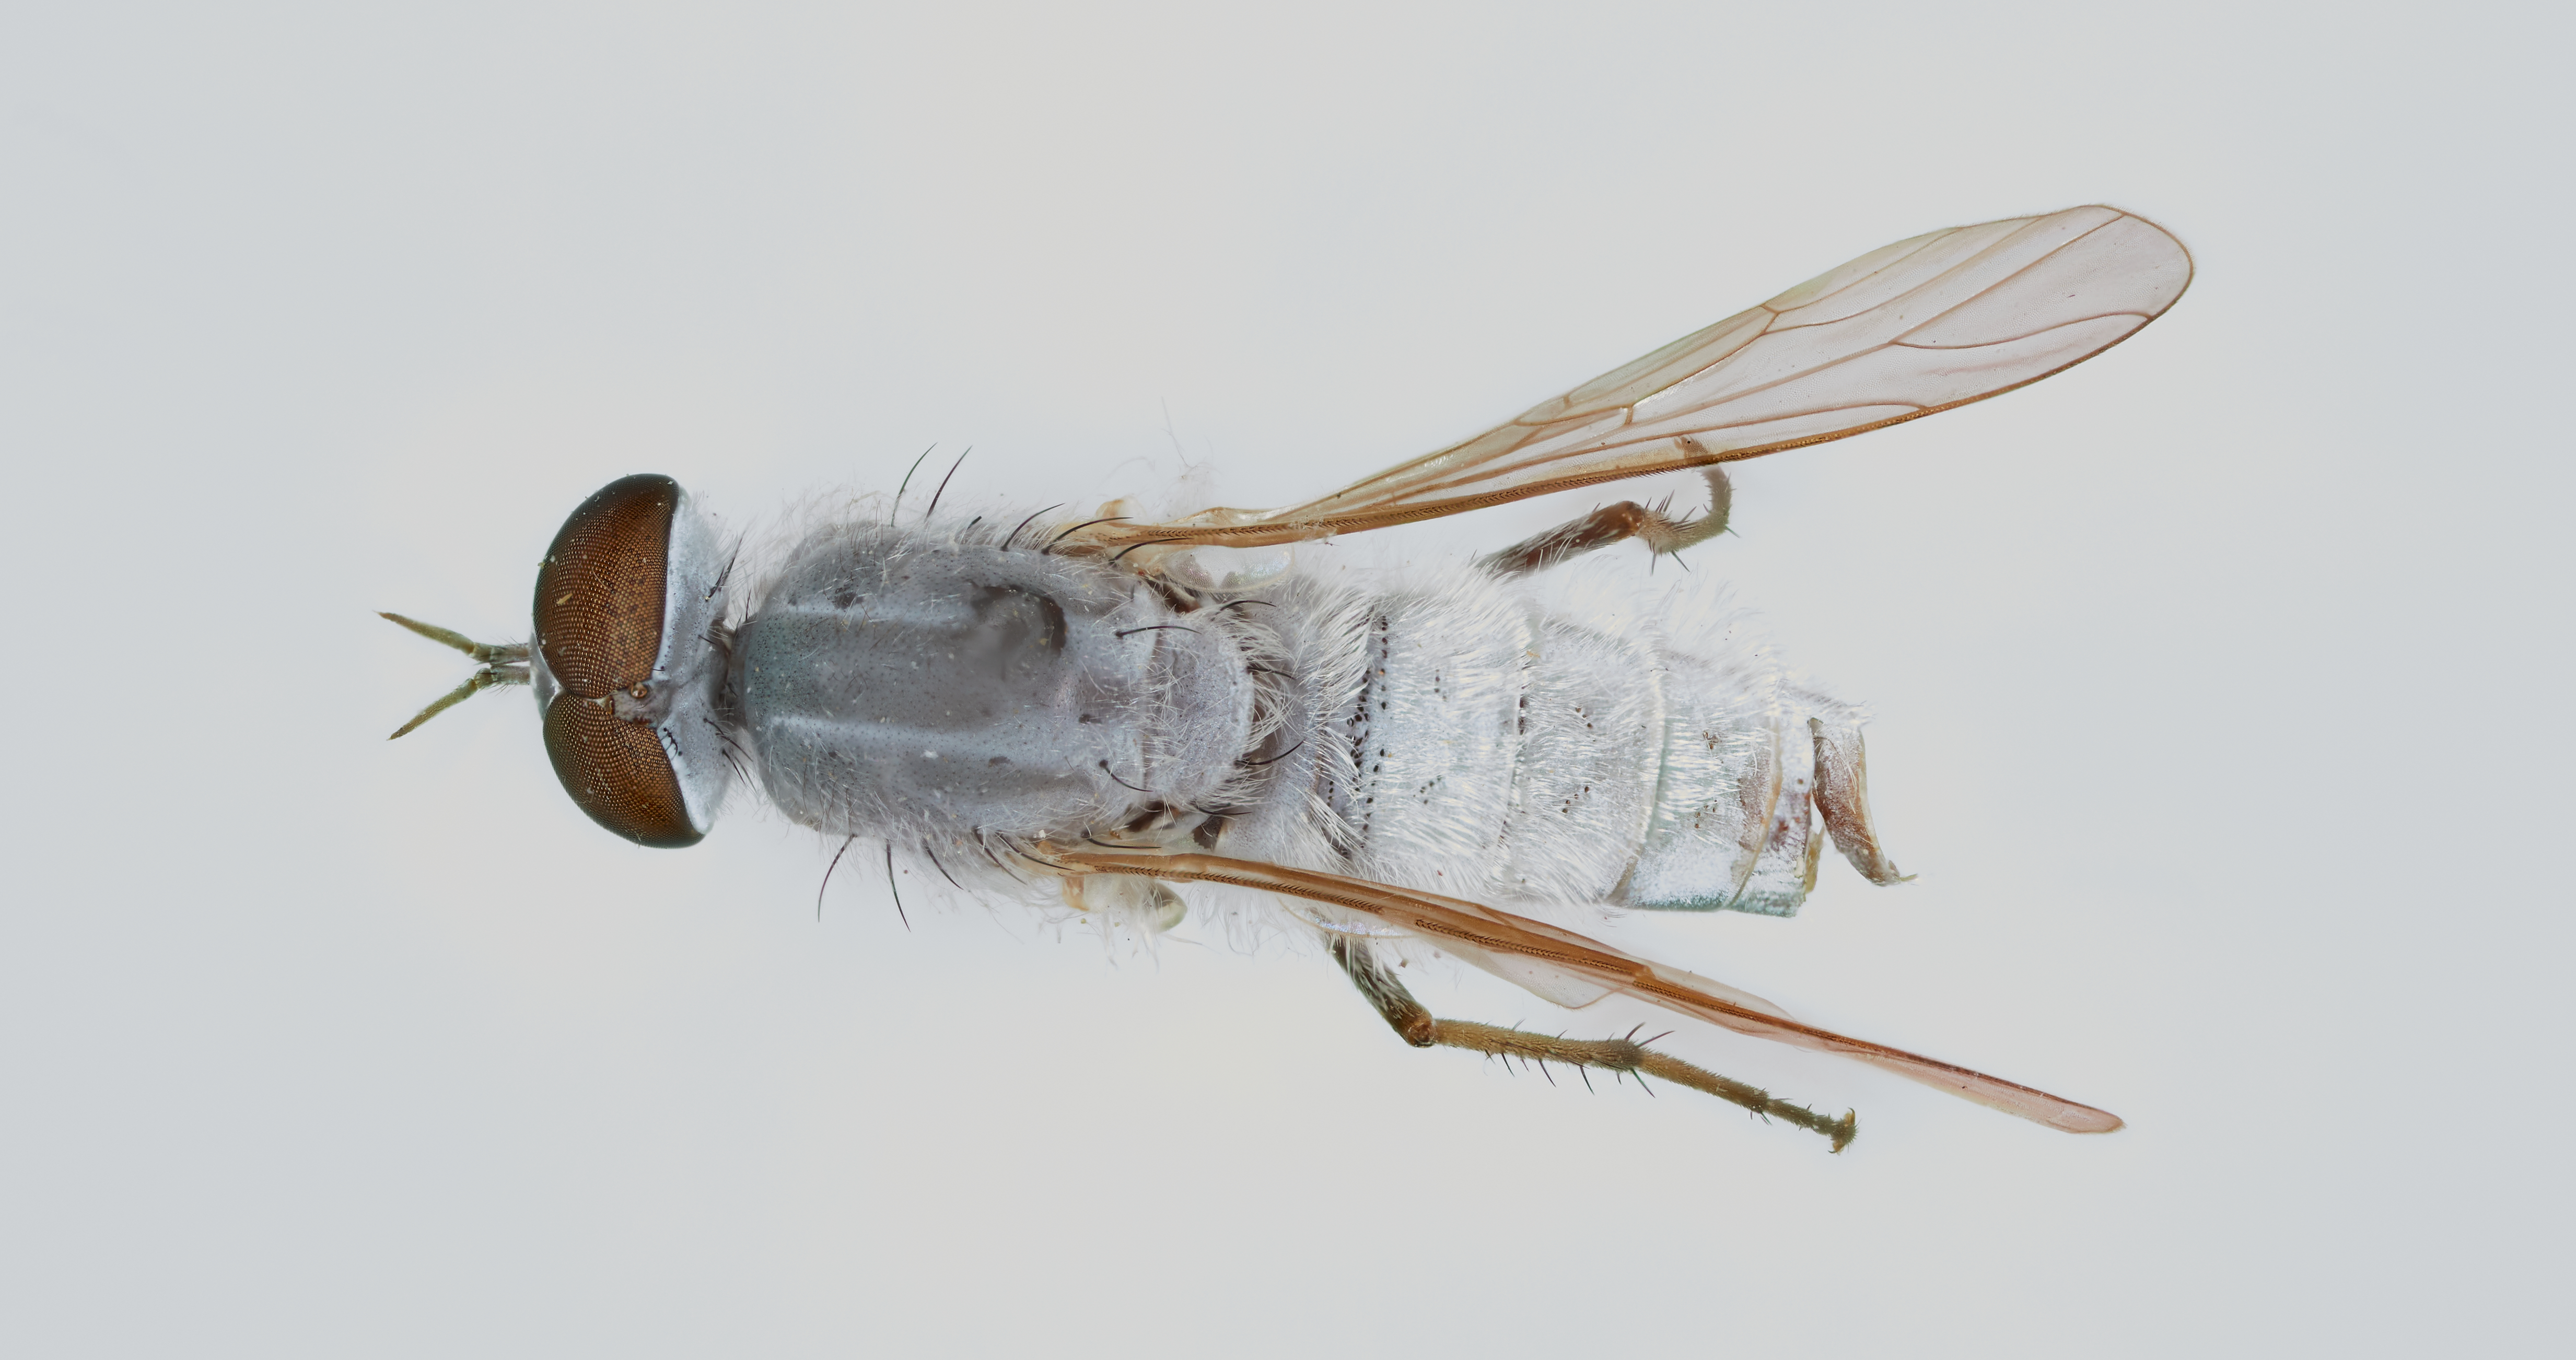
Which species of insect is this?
Psilocephala argentea
